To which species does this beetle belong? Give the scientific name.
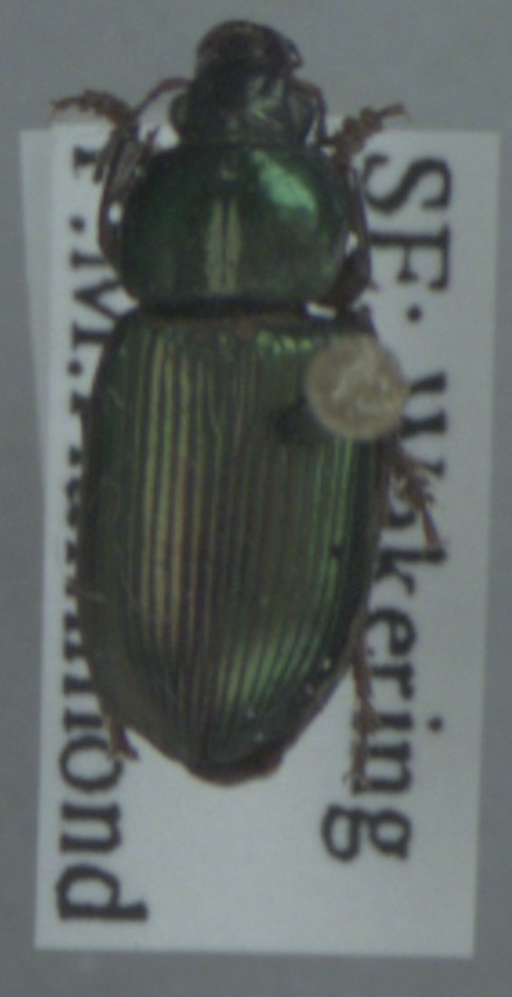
Anisodactylus poeciloides
